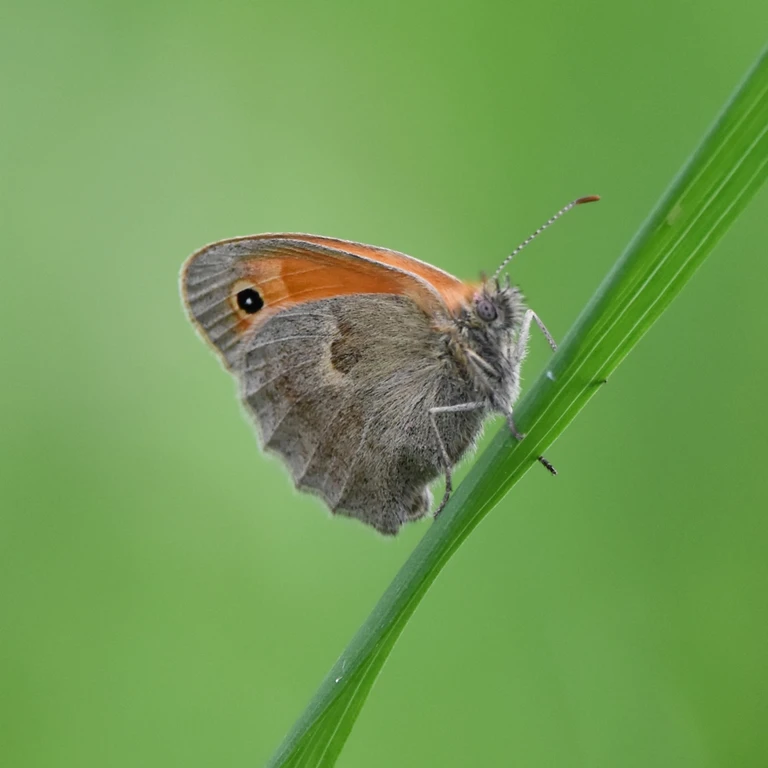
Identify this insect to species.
Coenonympha pamphilus
